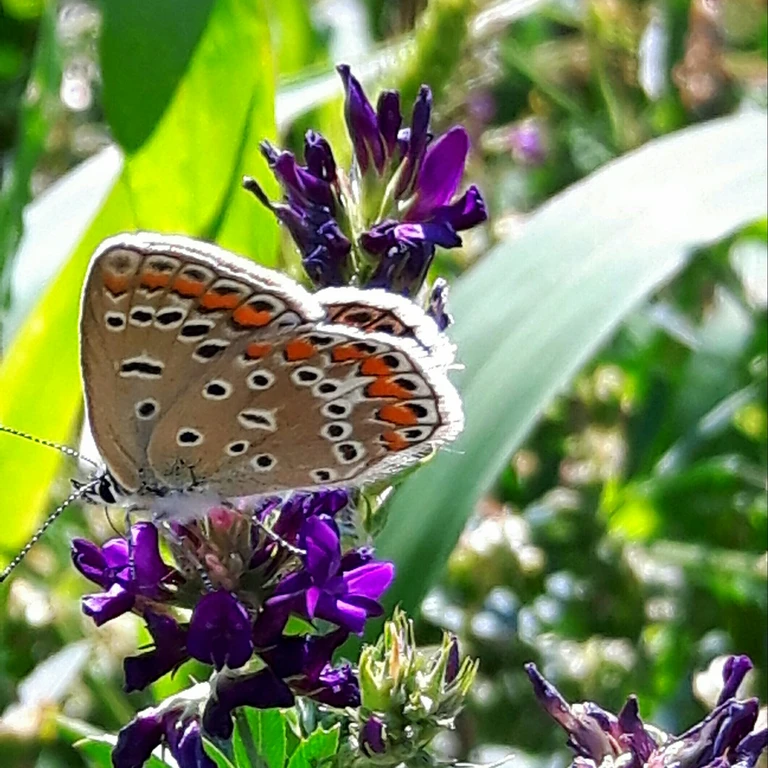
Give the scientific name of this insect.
Polyommatus icarus
